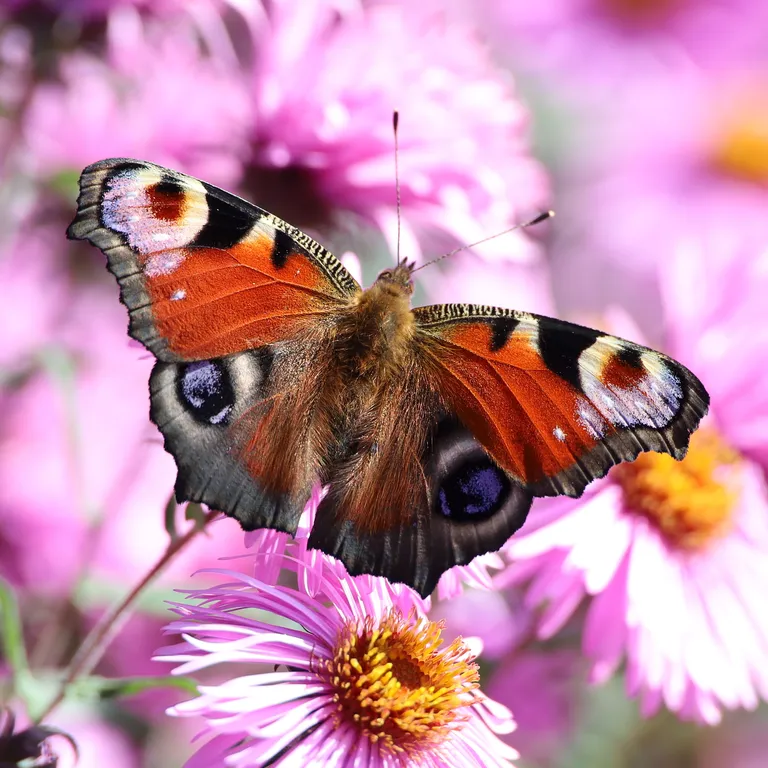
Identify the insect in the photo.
Aglais io
